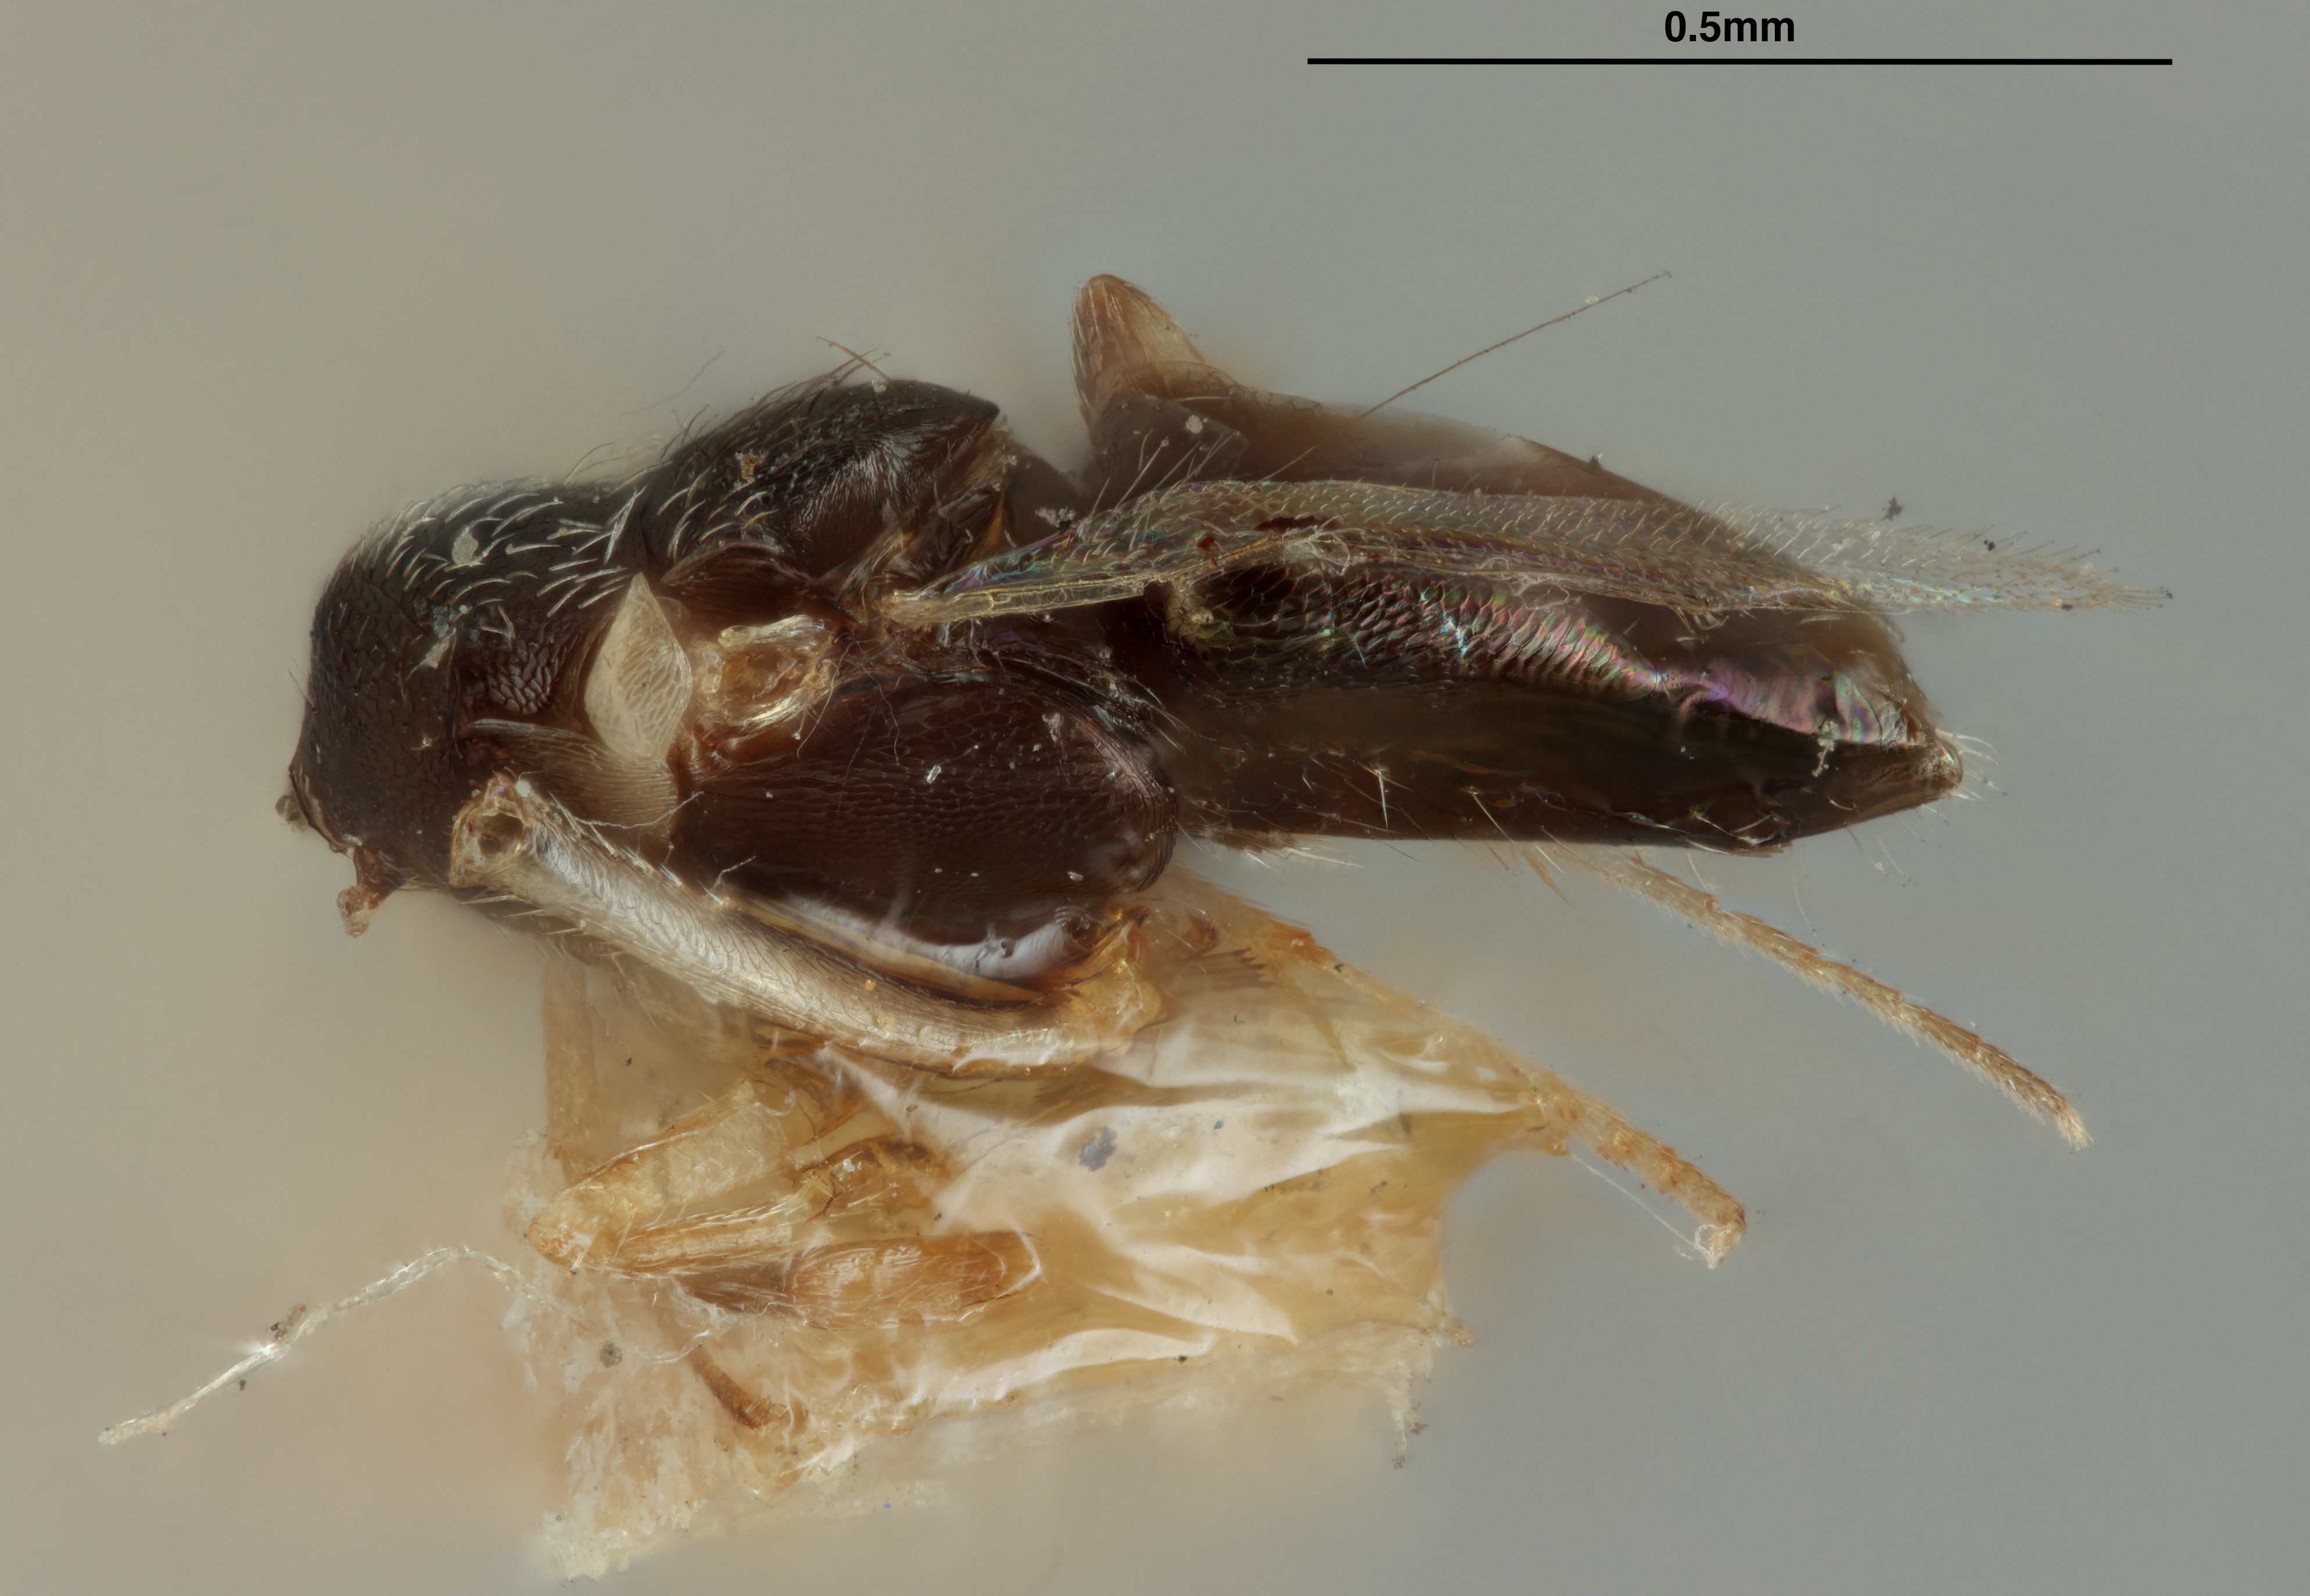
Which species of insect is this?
Pseudleptomastix squamulatus
